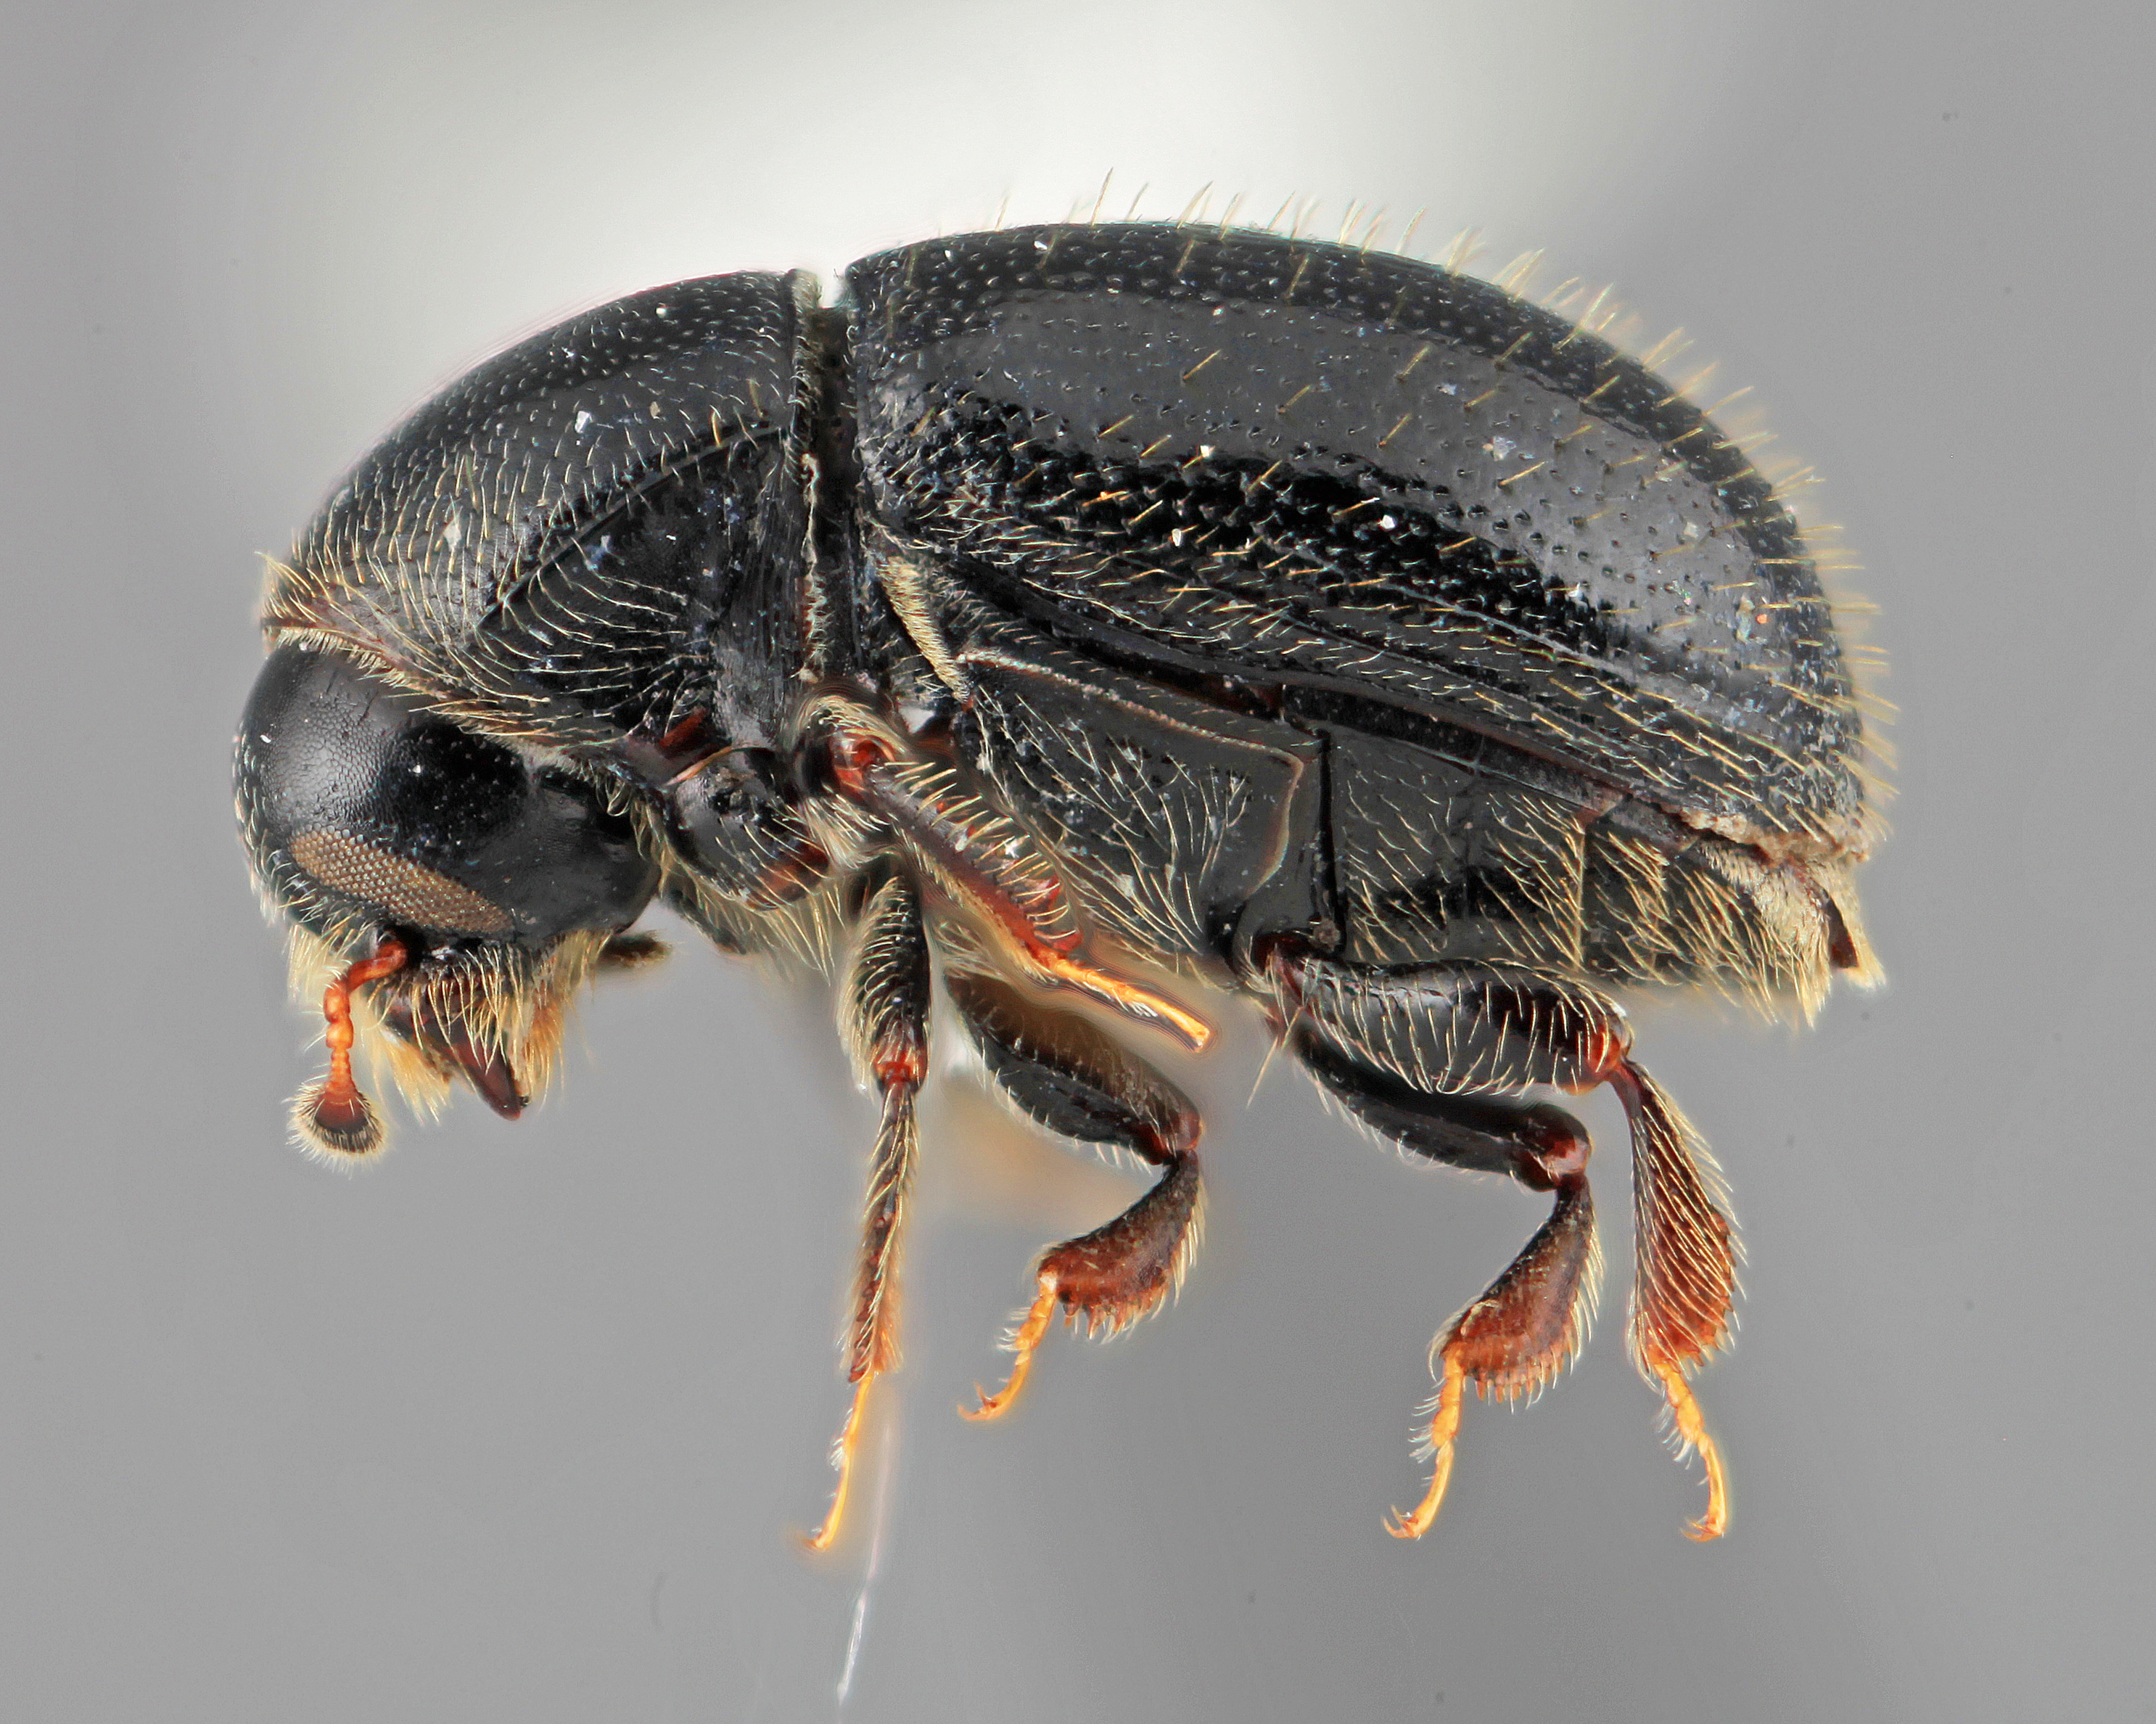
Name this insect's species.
Scolytodes festus
